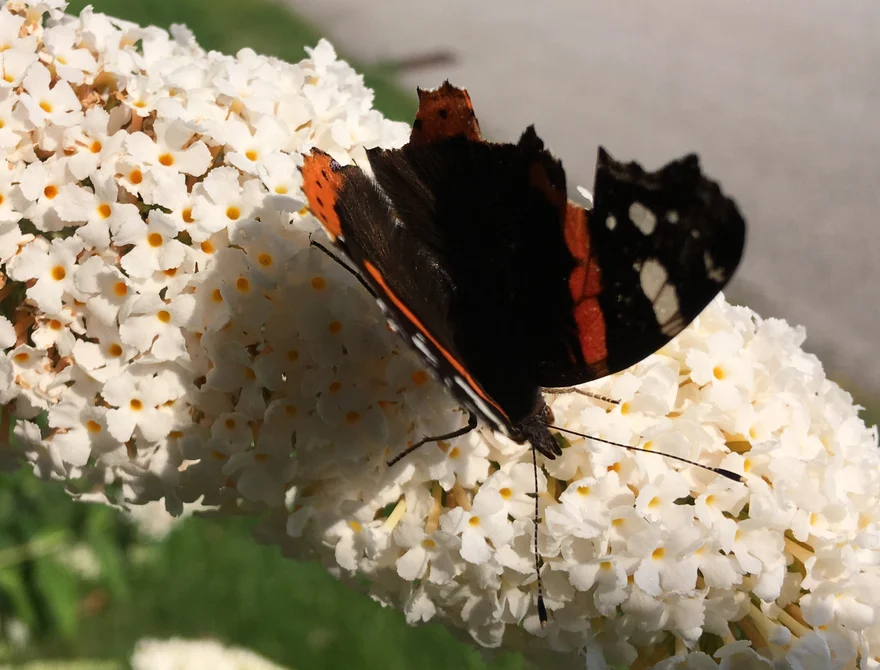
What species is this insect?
Vanessa atalanta
